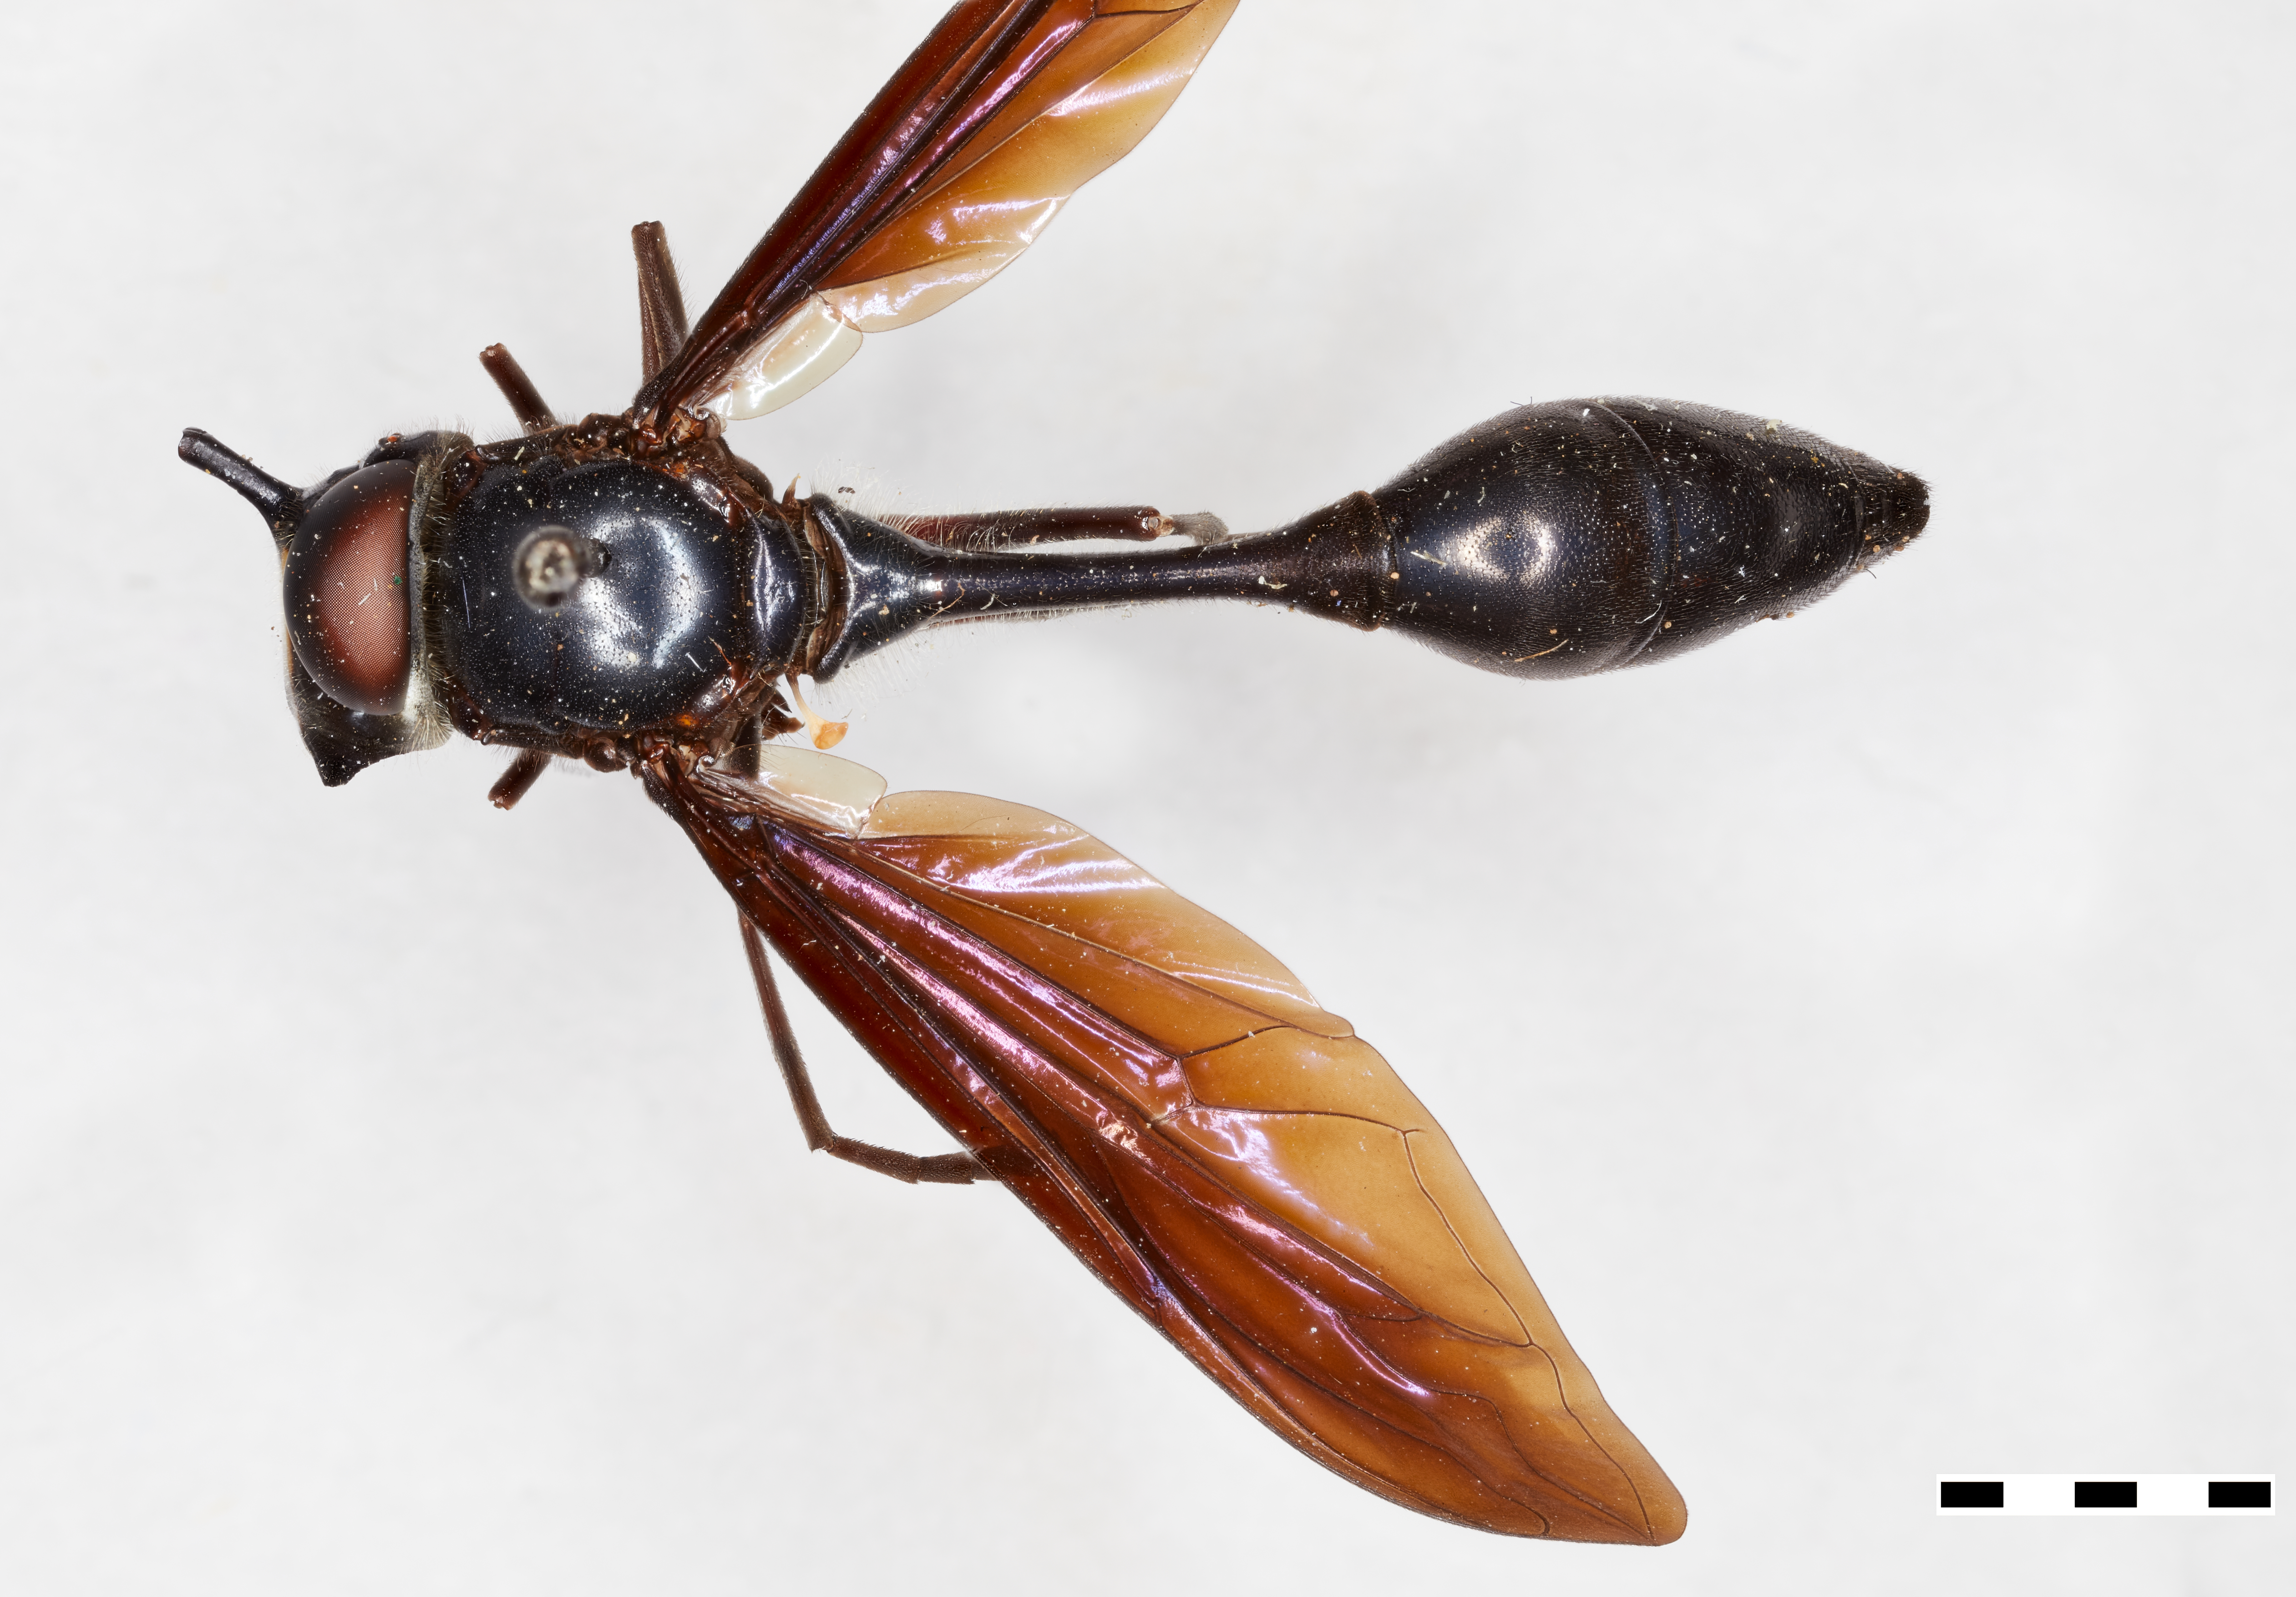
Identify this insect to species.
Monoceromyia petersi
